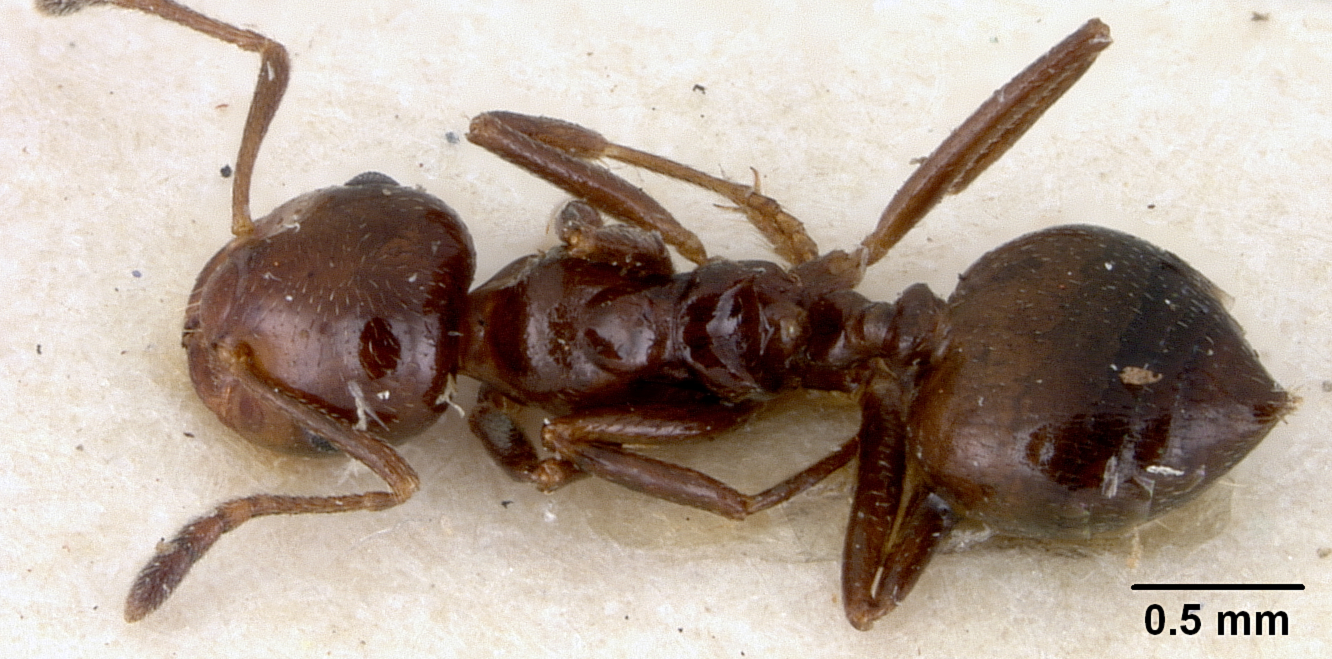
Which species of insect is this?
Crematogaster vandermeermohri
